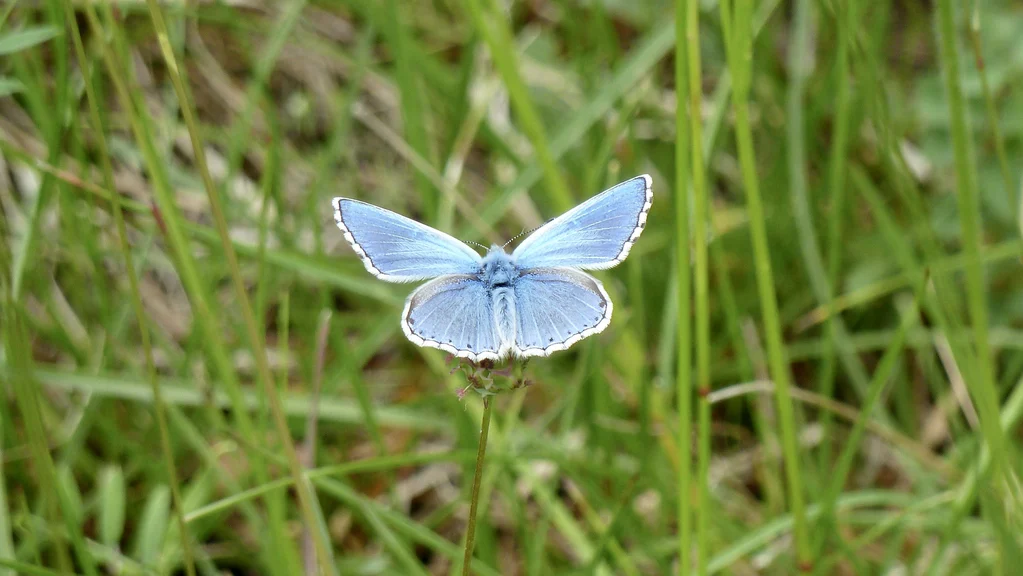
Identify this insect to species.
Lysandra bellargus
